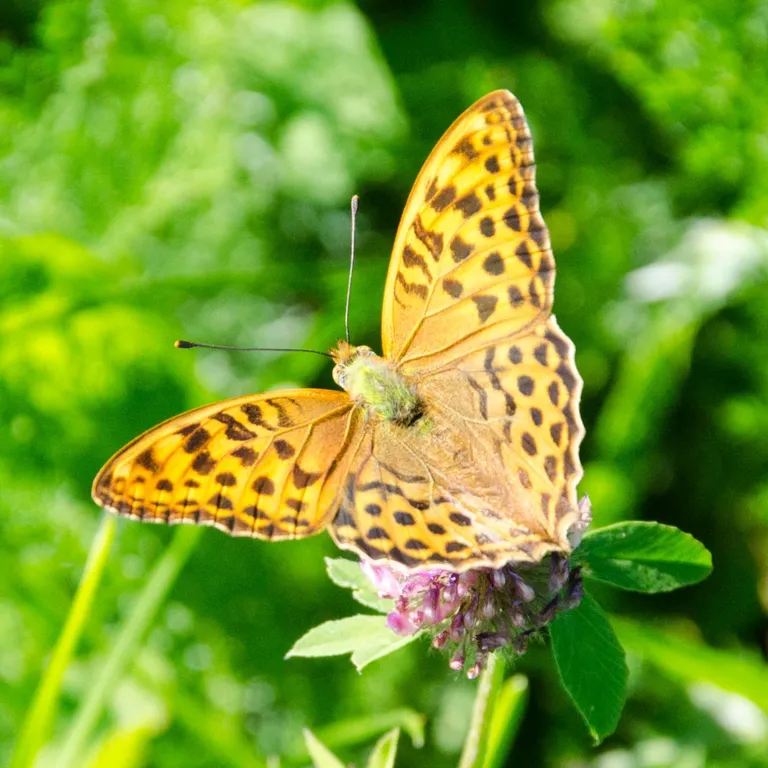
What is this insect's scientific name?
Argynnis paphia
